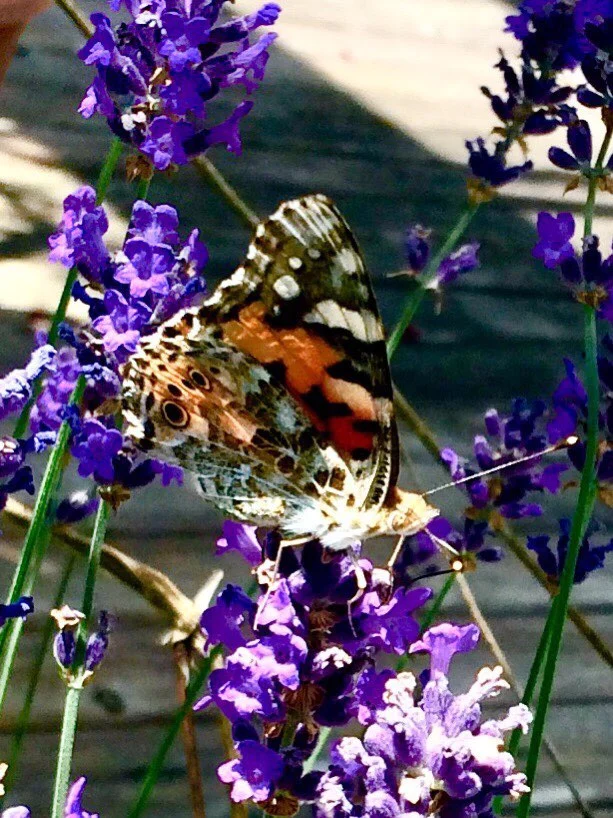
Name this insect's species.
Vanessa cardui
